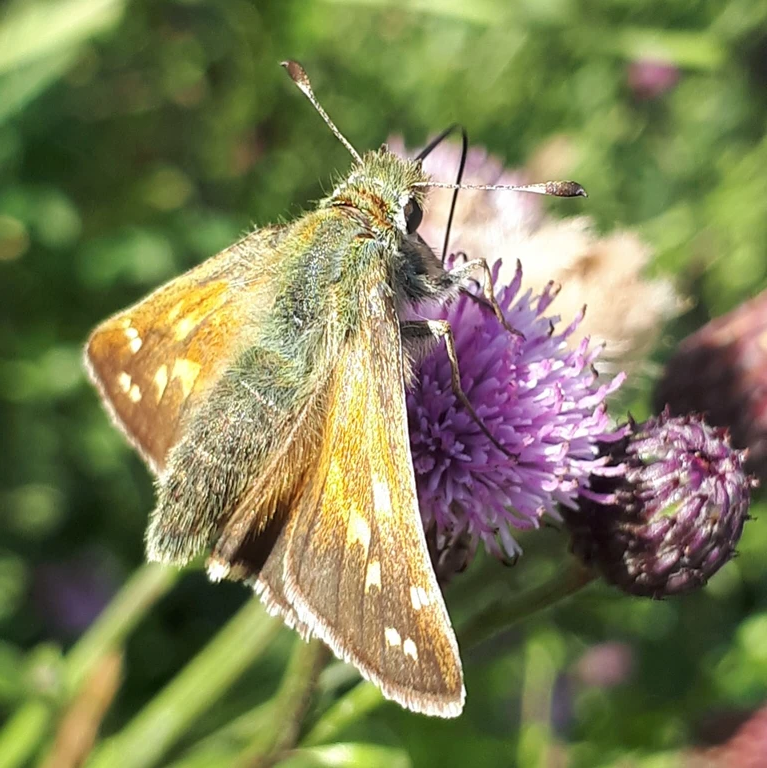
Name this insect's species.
Hesperia comma
